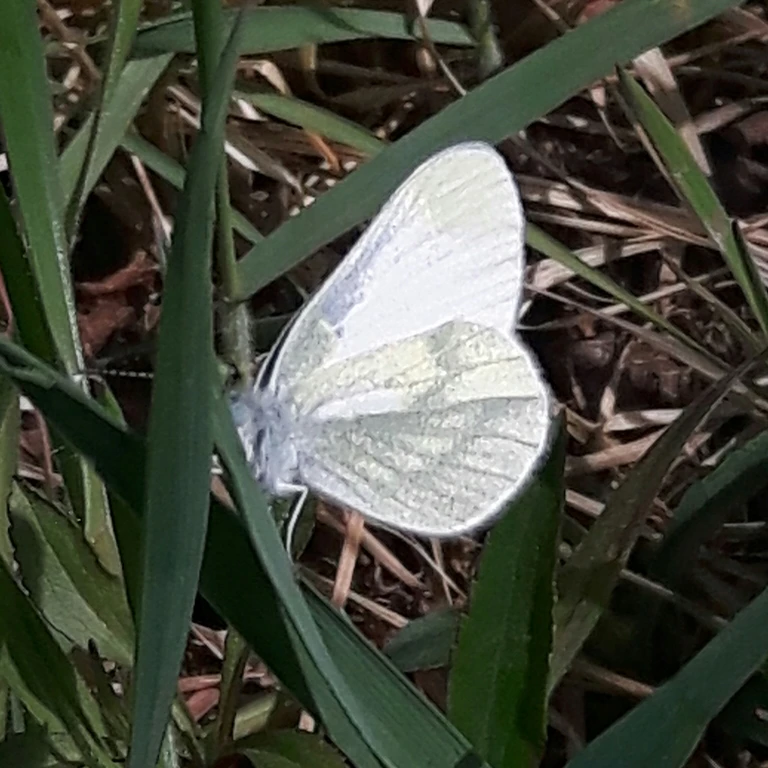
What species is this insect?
Leptidea sinapis/juvernica
